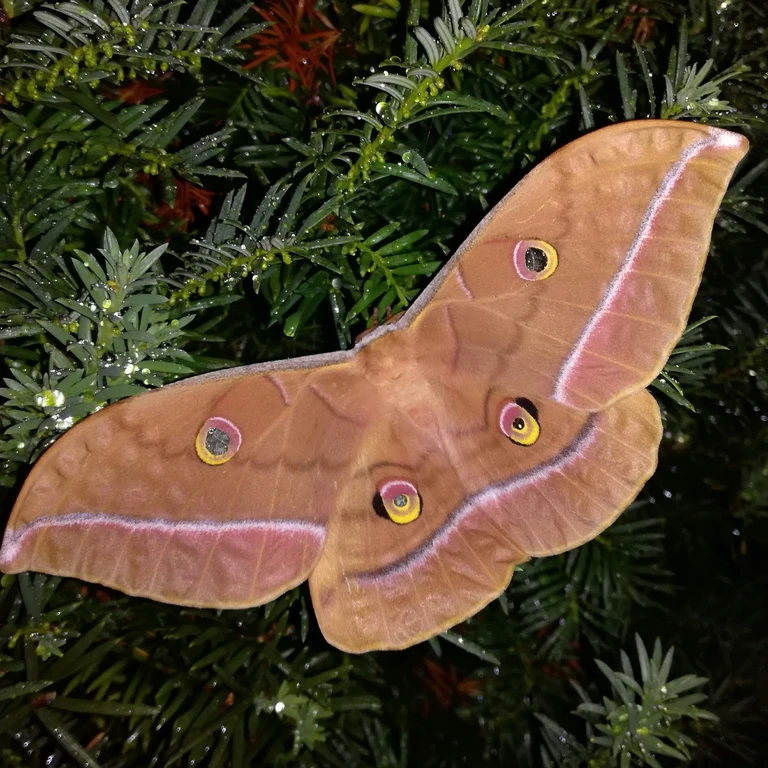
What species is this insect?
Antheraea yamamai
